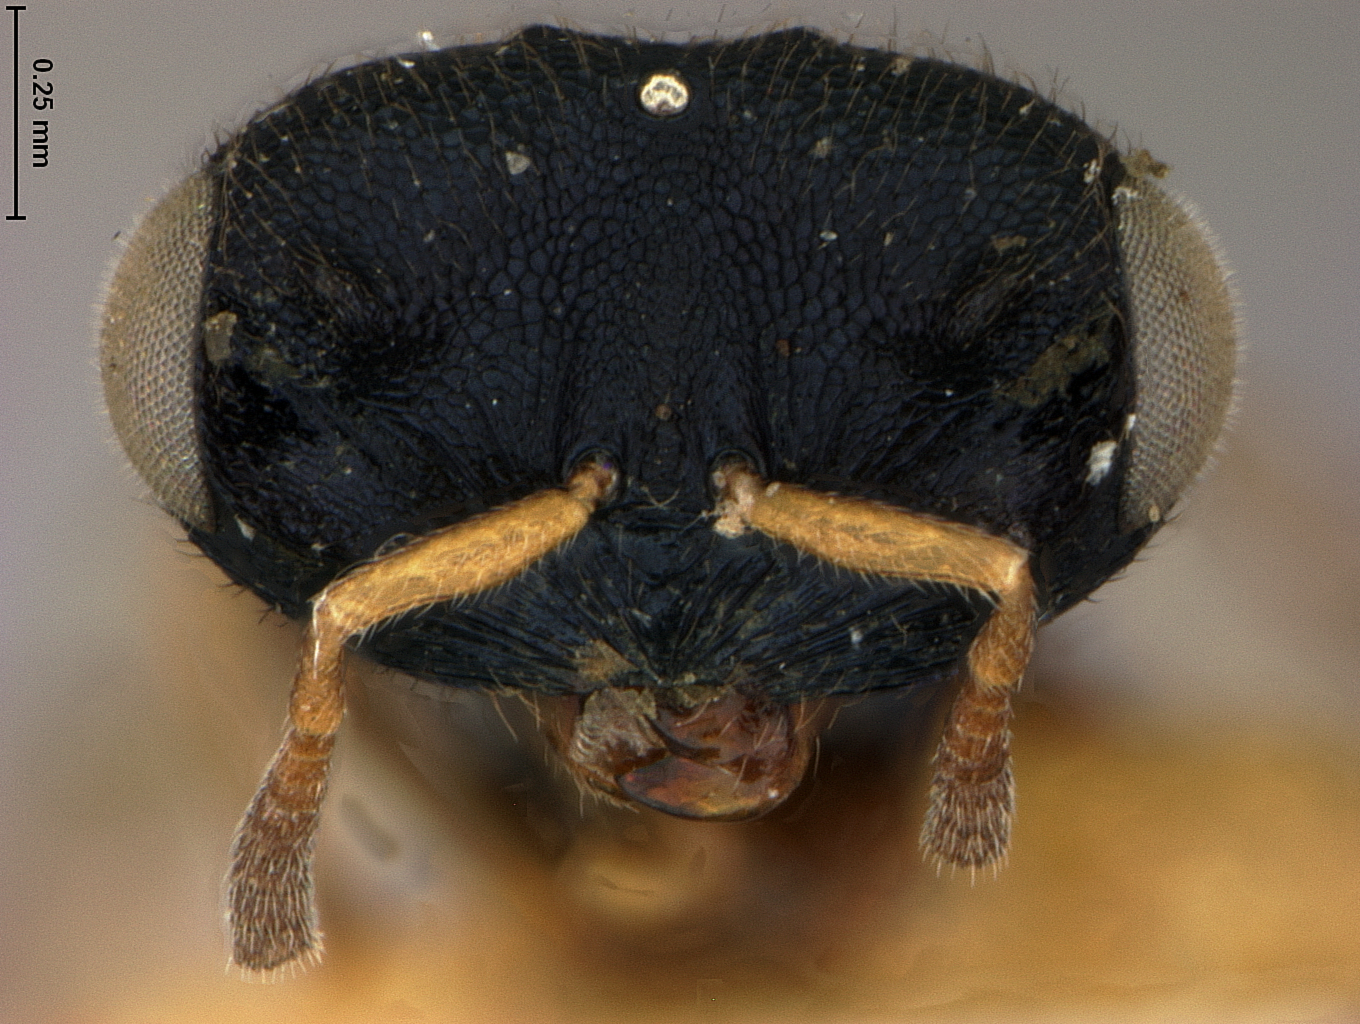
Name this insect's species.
Caratomus leucophthalmus
